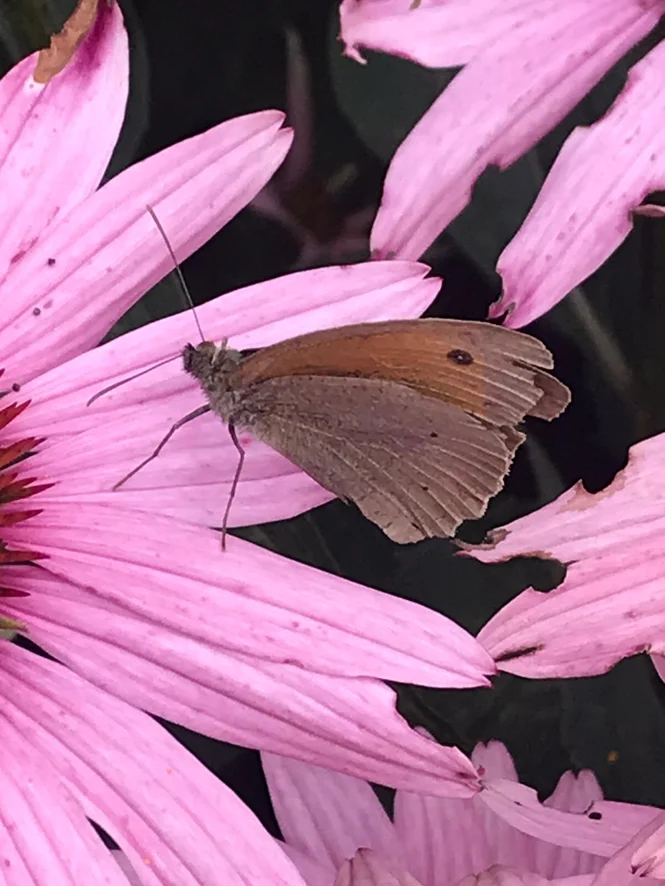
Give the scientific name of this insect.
Maniola jurtina
